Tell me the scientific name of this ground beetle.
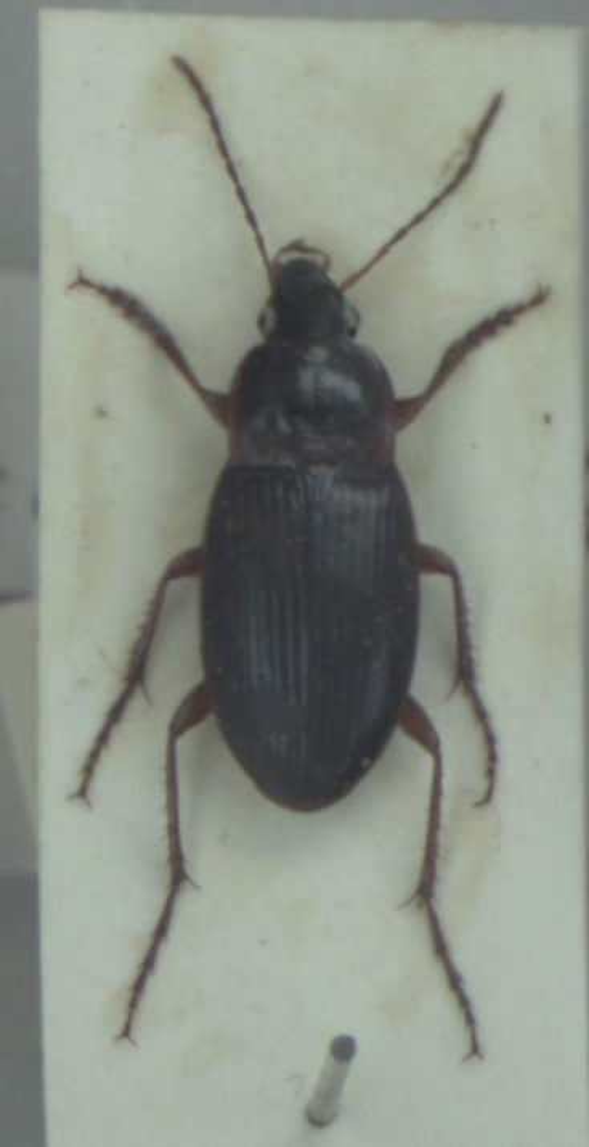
Calathus ambiguus
